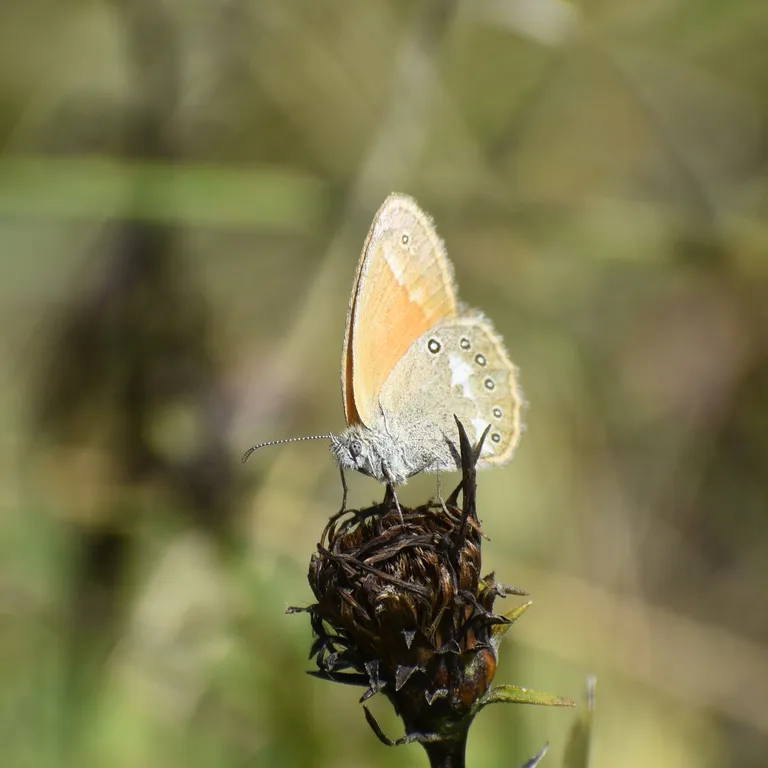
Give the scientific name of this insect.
Coenonympha glycerion (also Coenonympha iphis)
